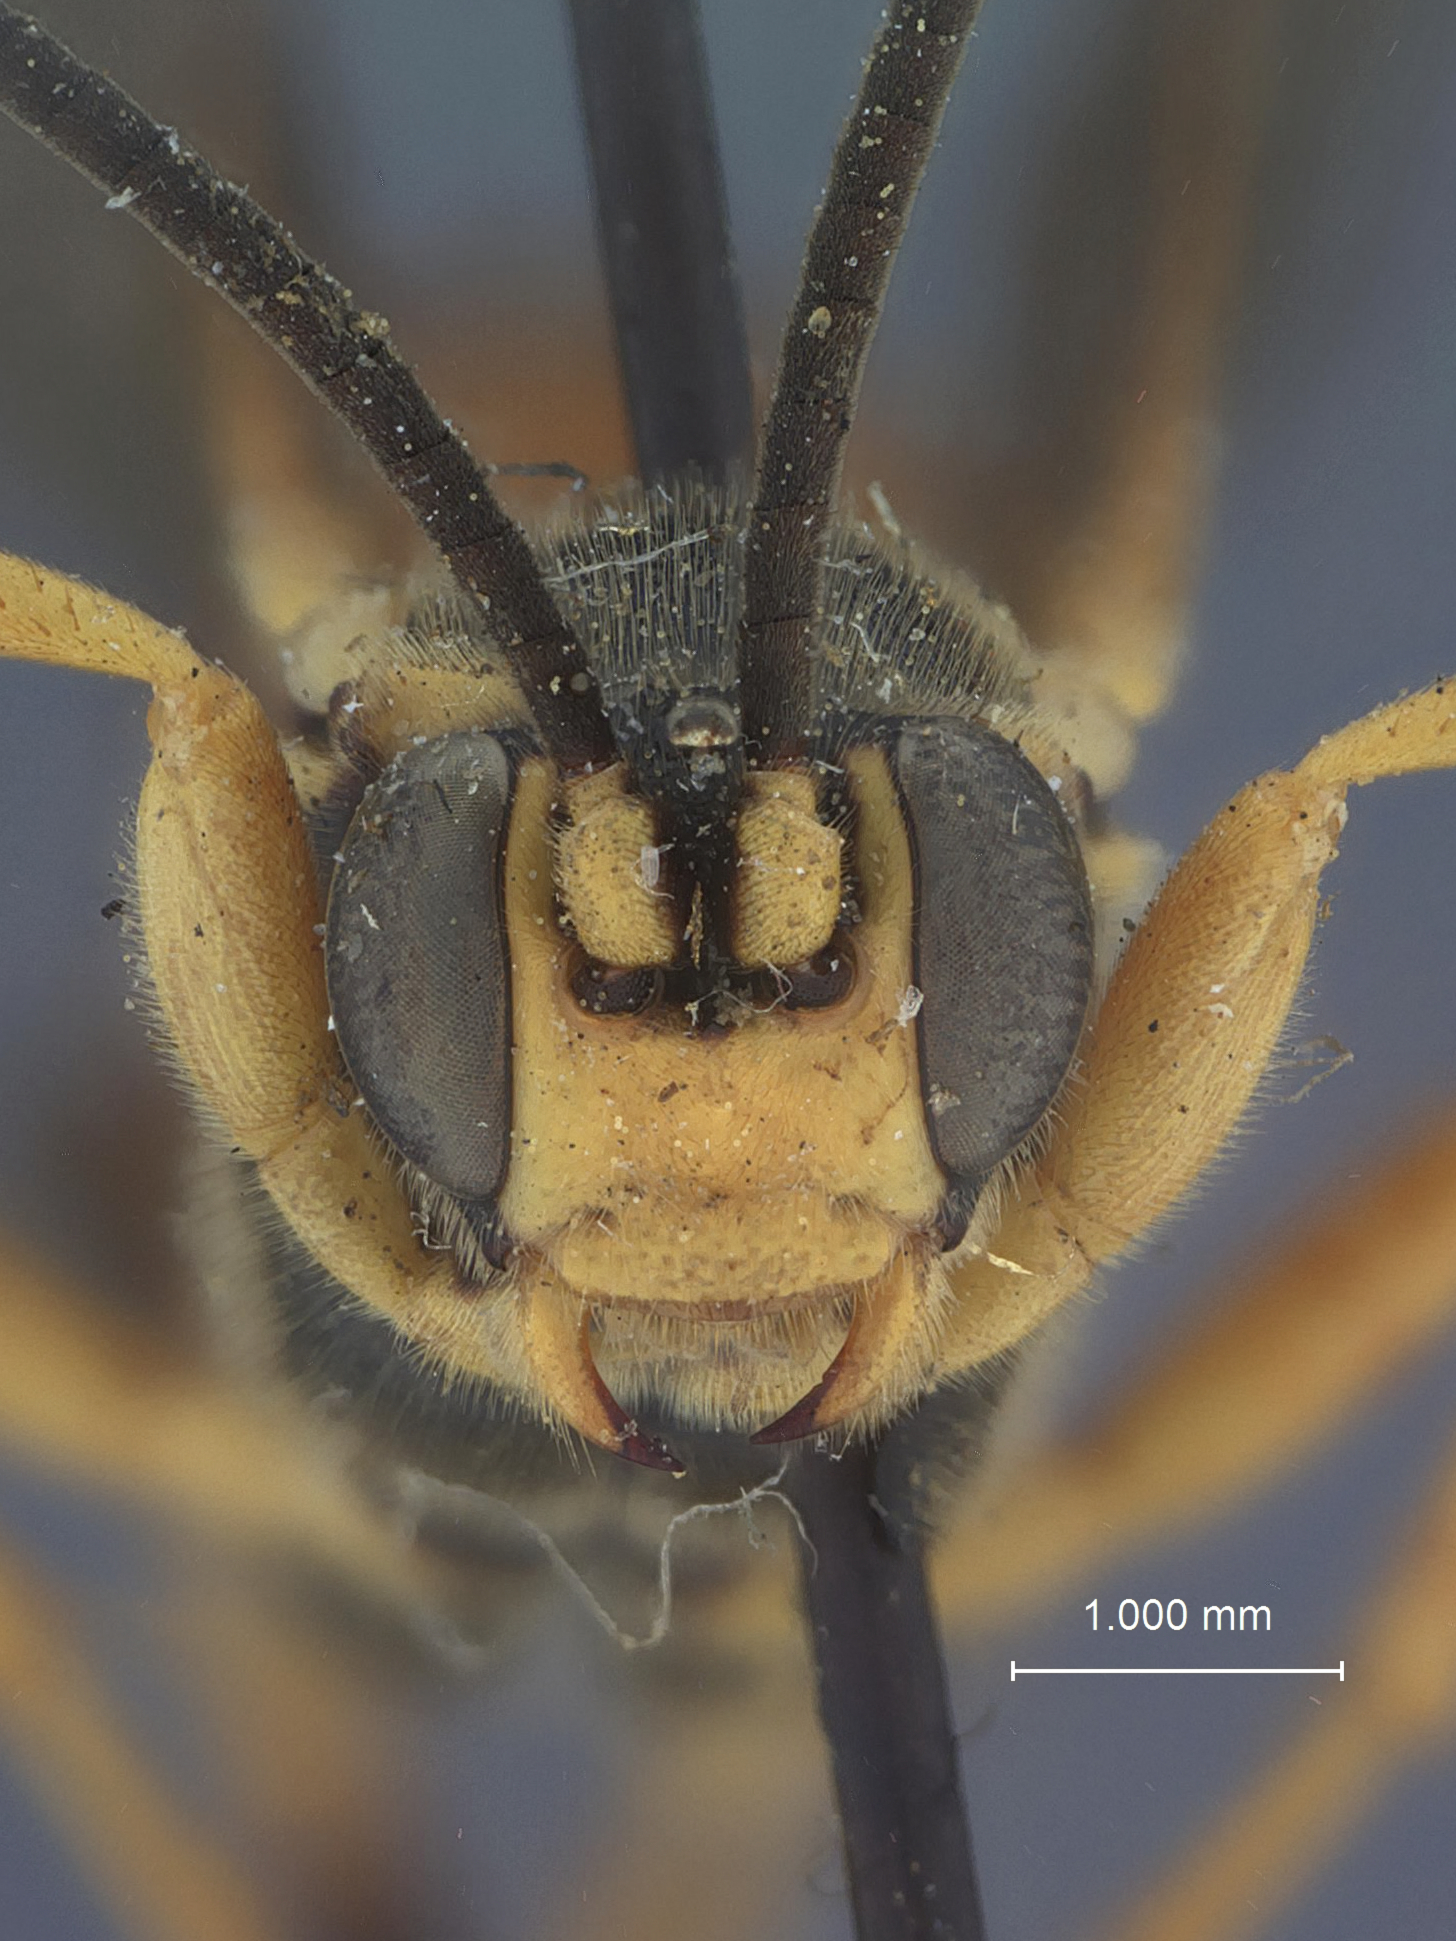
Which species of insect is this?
Amblyteles footei
